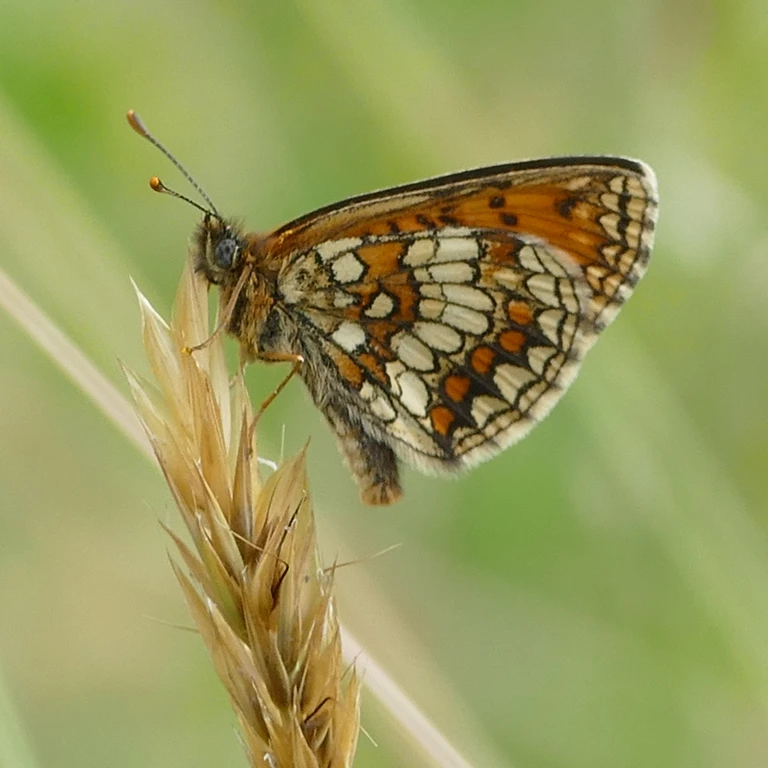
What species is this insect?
Melitaea athalia
